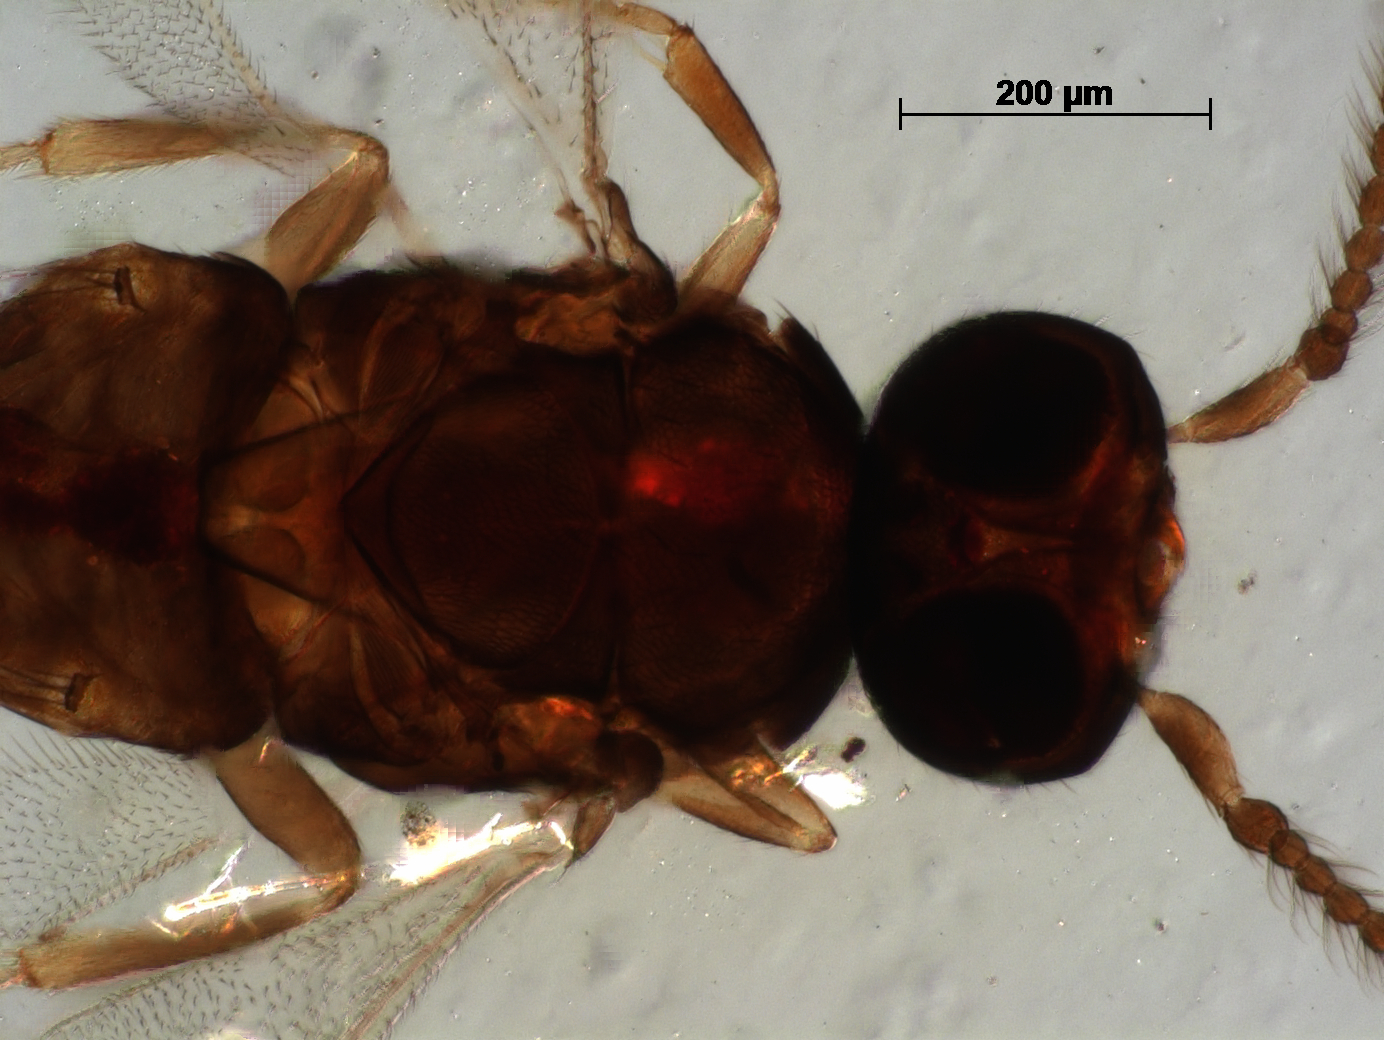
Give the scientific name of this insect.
Mercetiella reticulata
